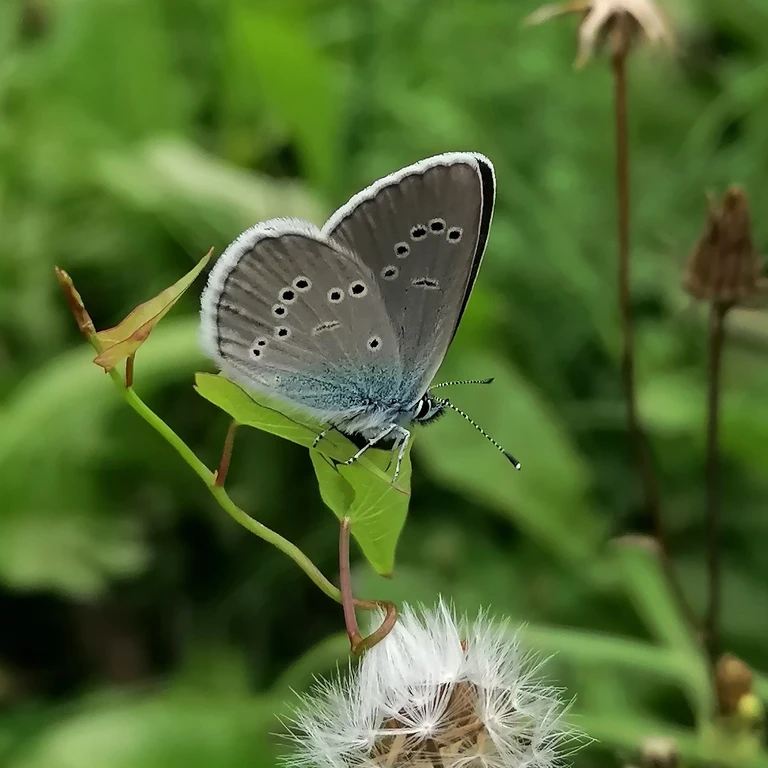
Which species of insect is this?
Cyaniris semiargus
